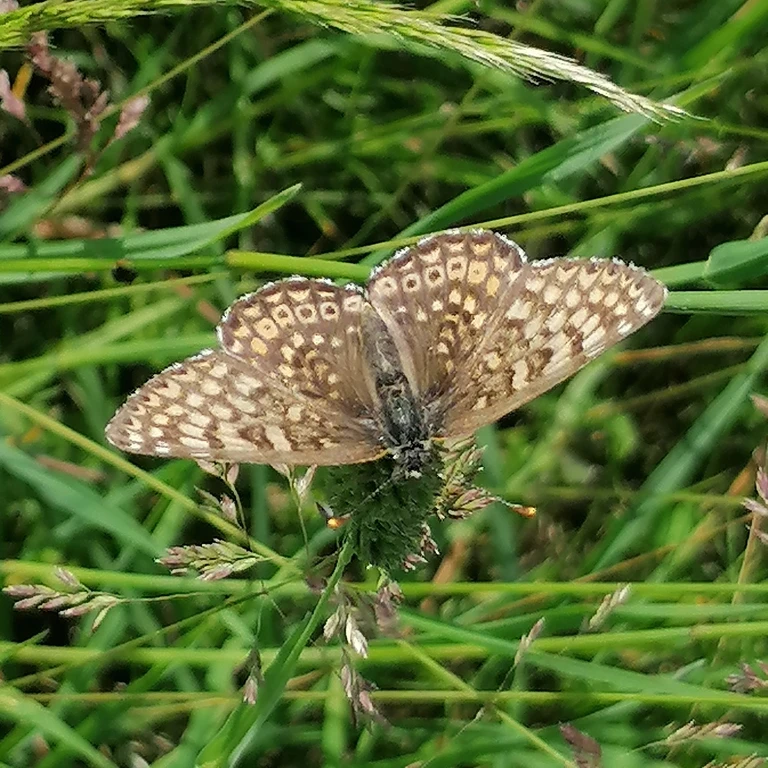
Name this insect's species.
Melitaea cinxia
